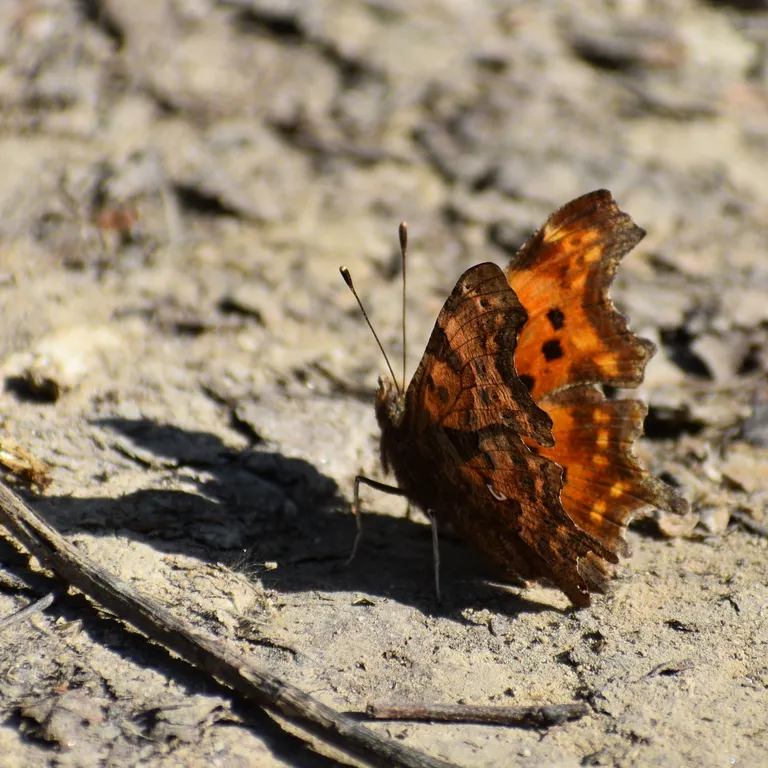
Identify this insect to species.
Polygonia c-album
